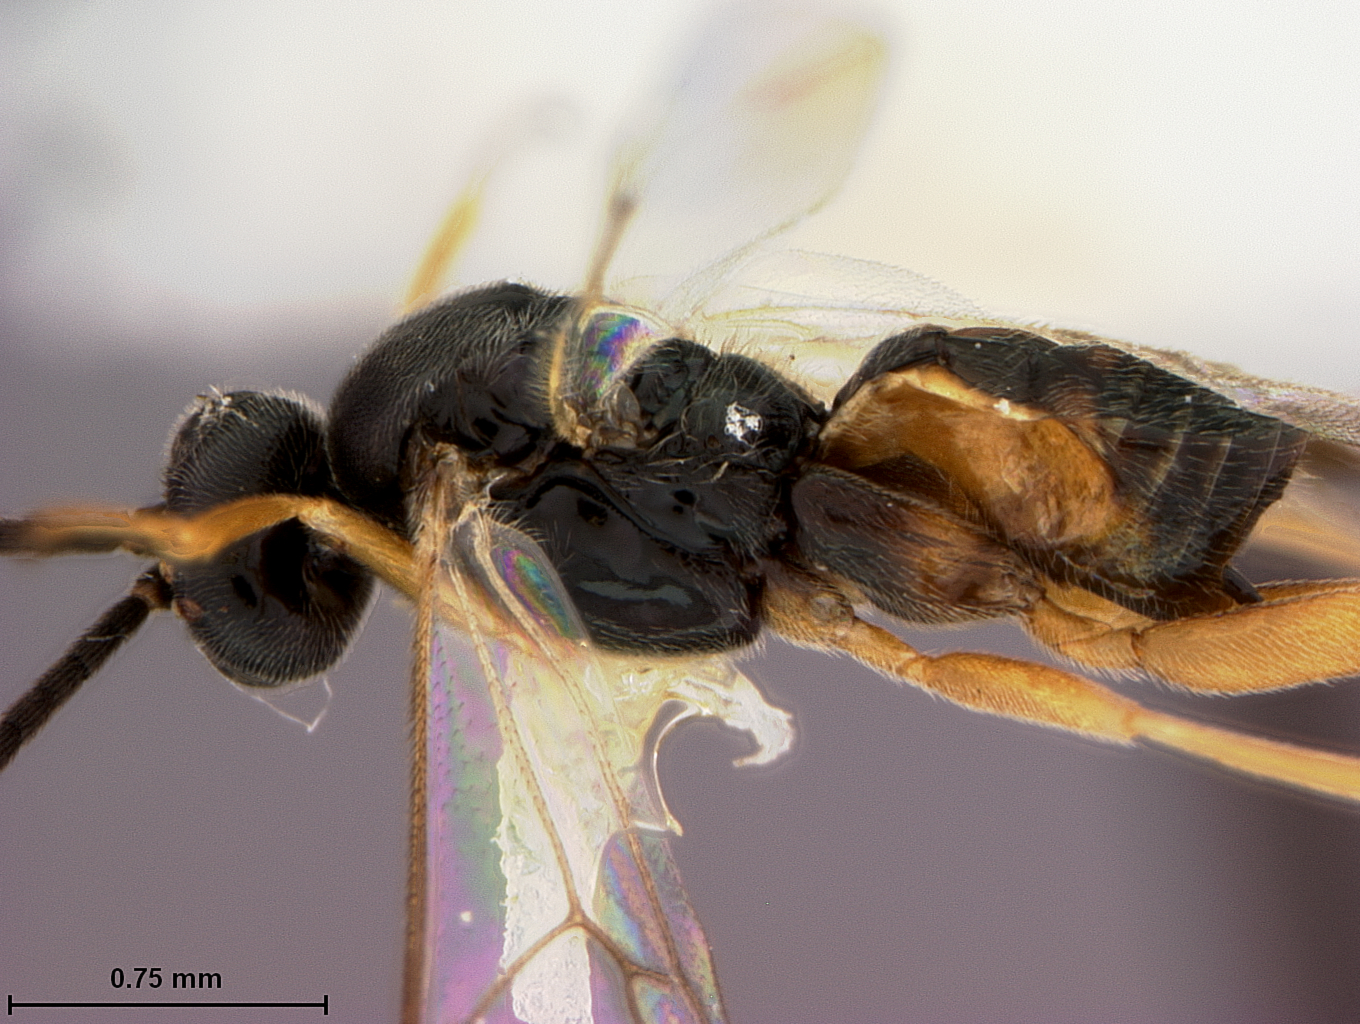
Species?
Apanteles caberatae
